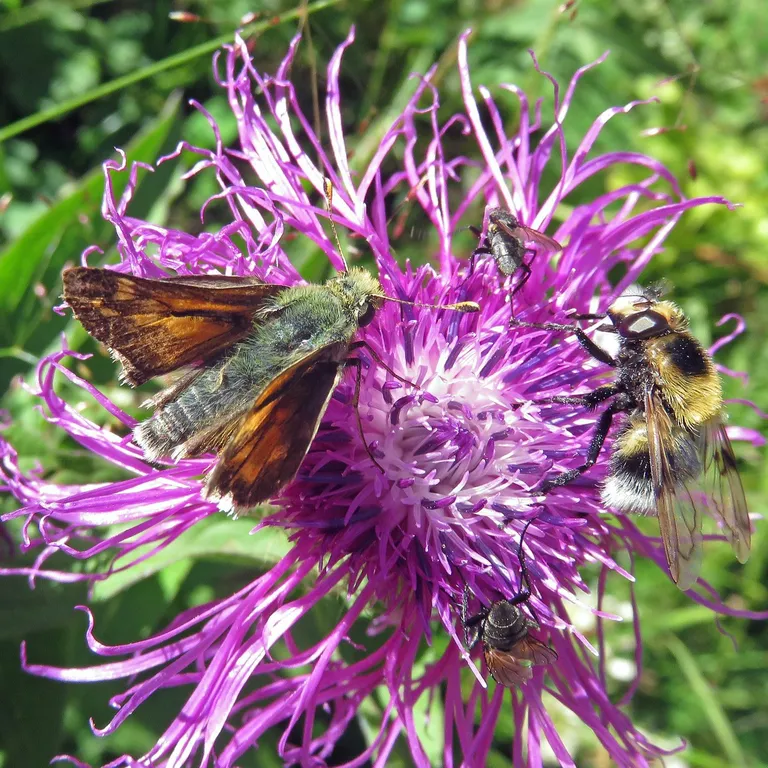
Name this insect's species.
Ochlodes sylvanus (also Ochlodes venata)
